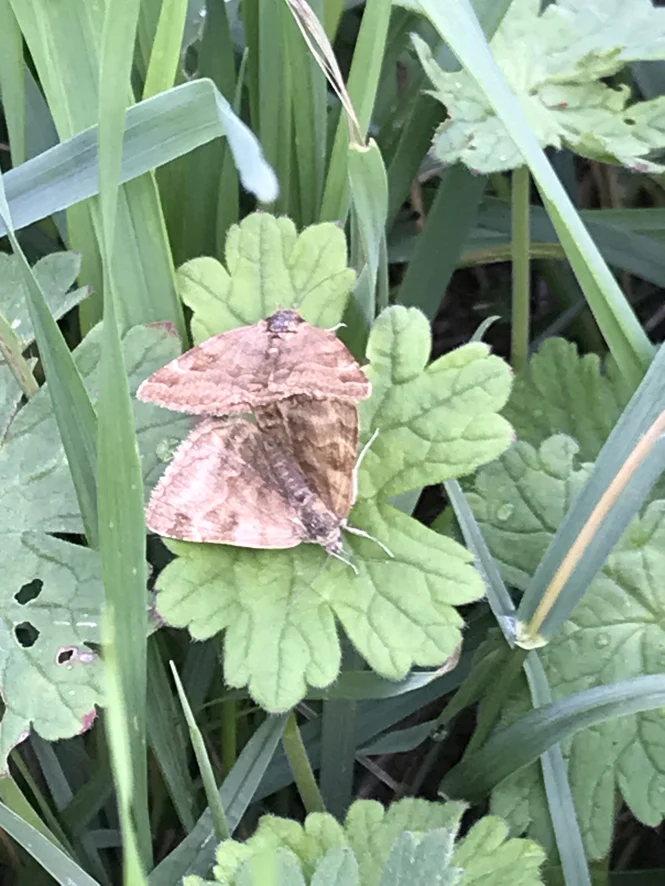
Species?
Euclidia glyphica
